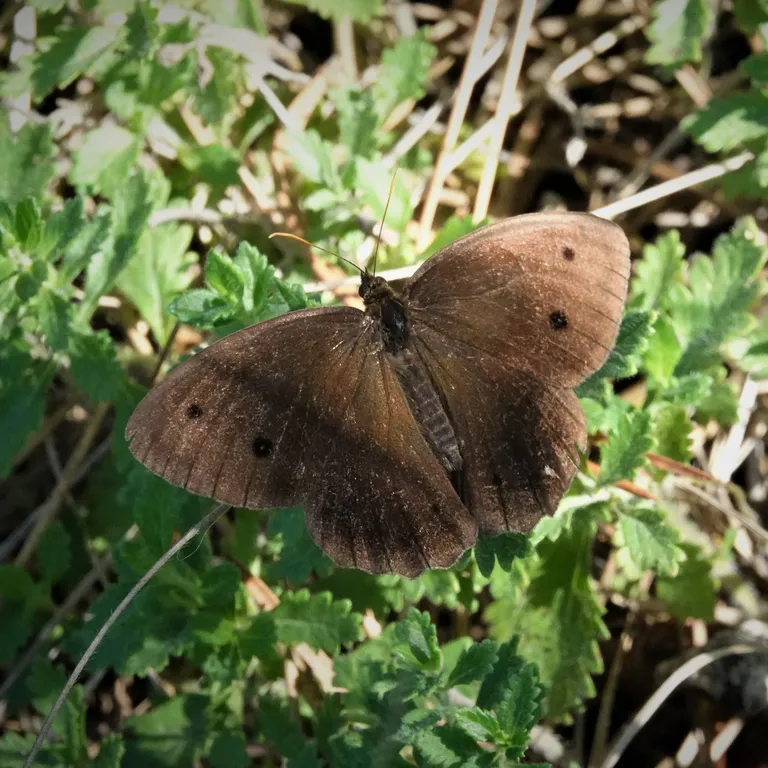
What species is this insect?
Minois dryas
